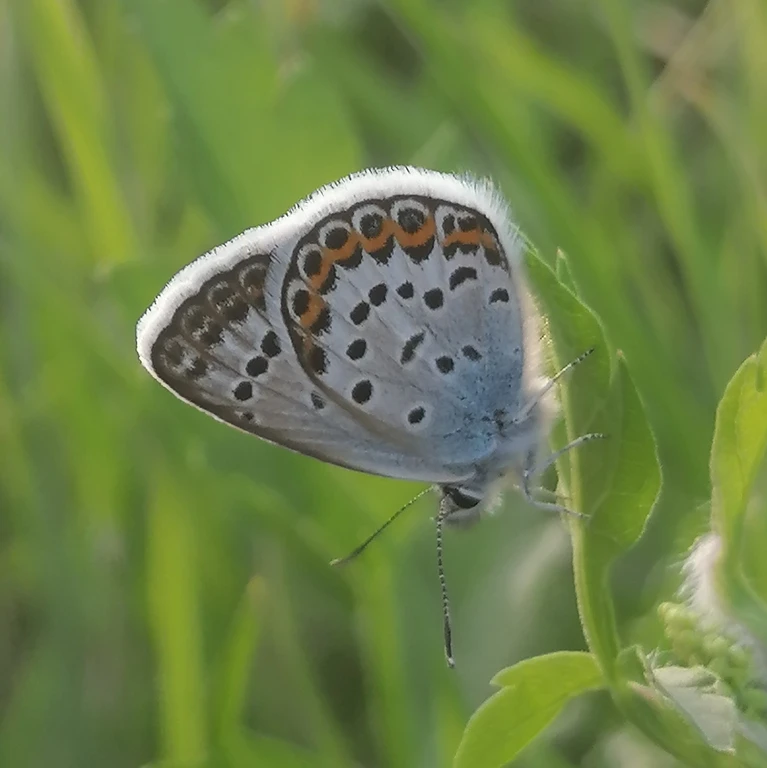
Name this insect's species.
Plebejus argus
